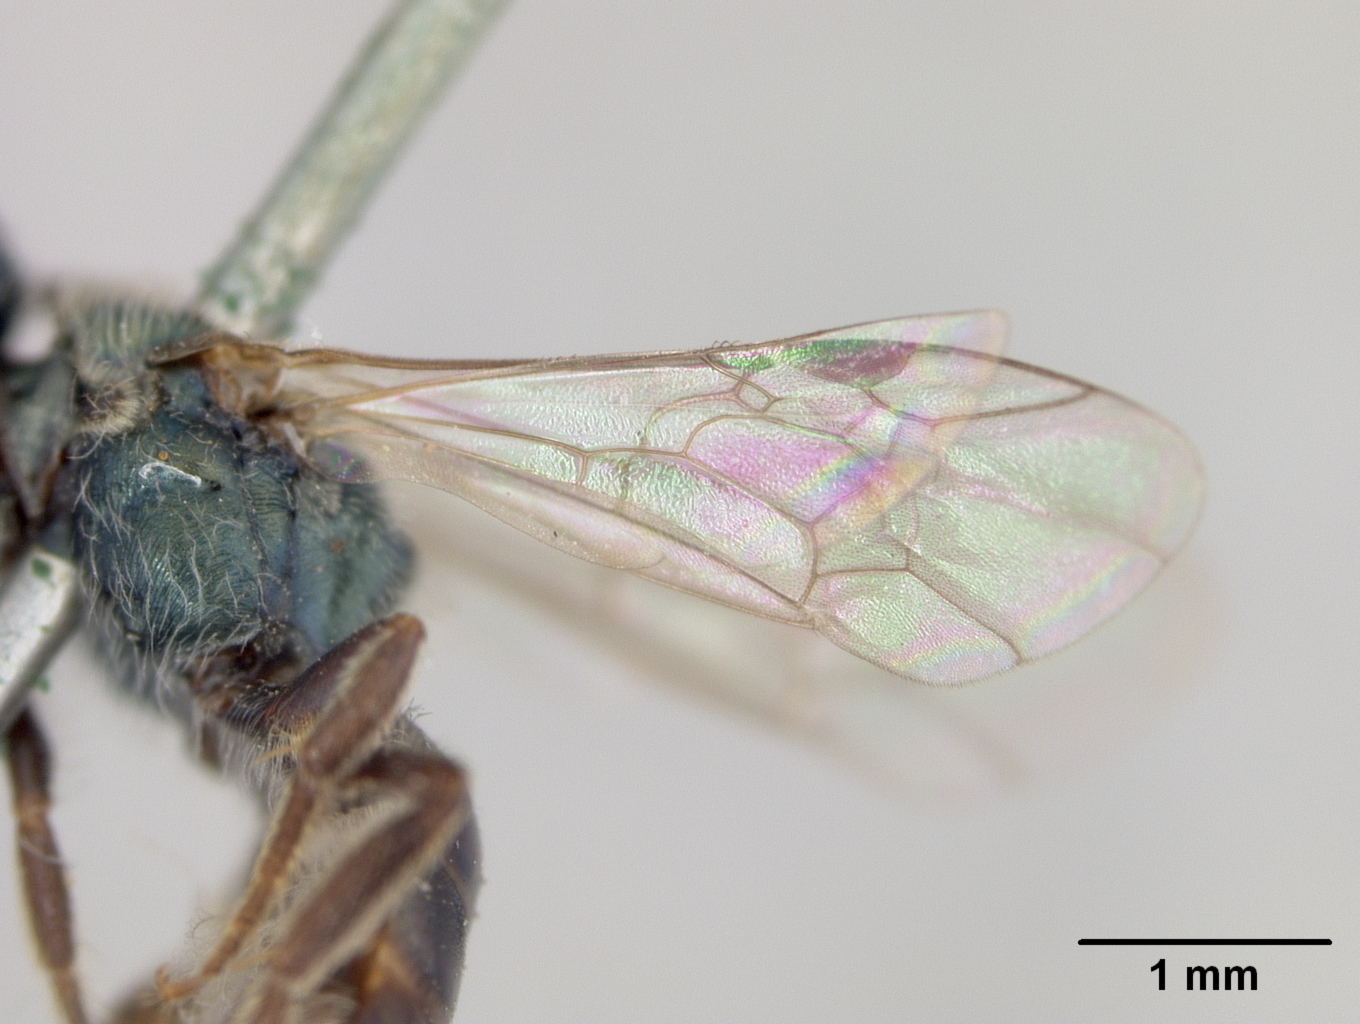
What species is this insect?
Halictus risbeci
